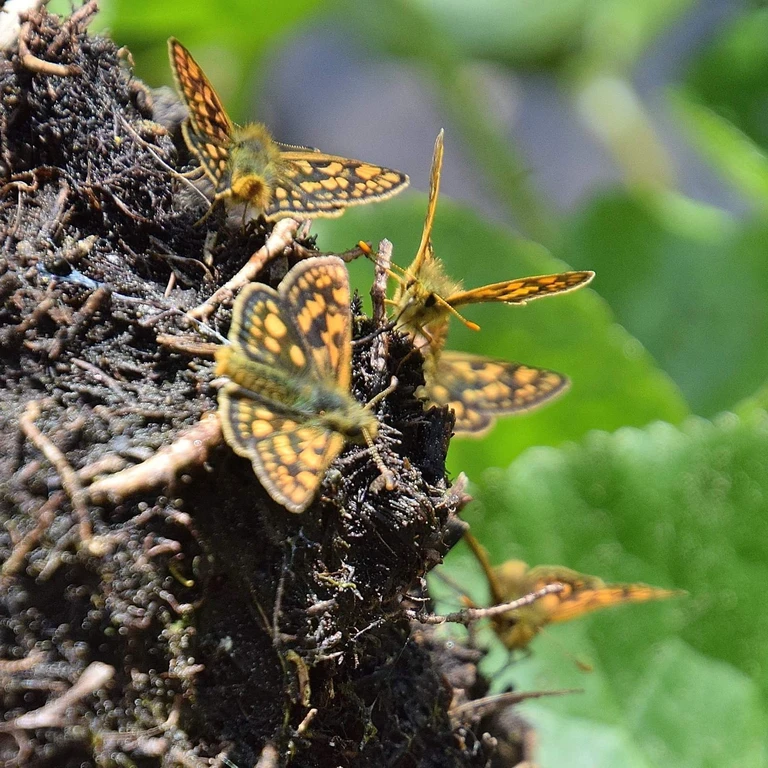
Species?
Carterocephalus palaemon
